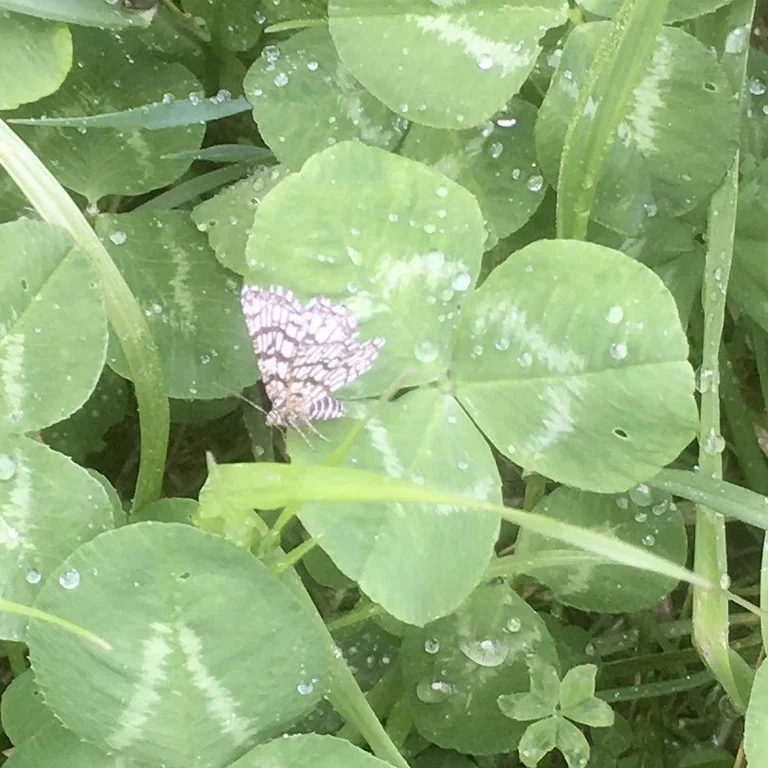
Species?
Chiasmia clathrata
